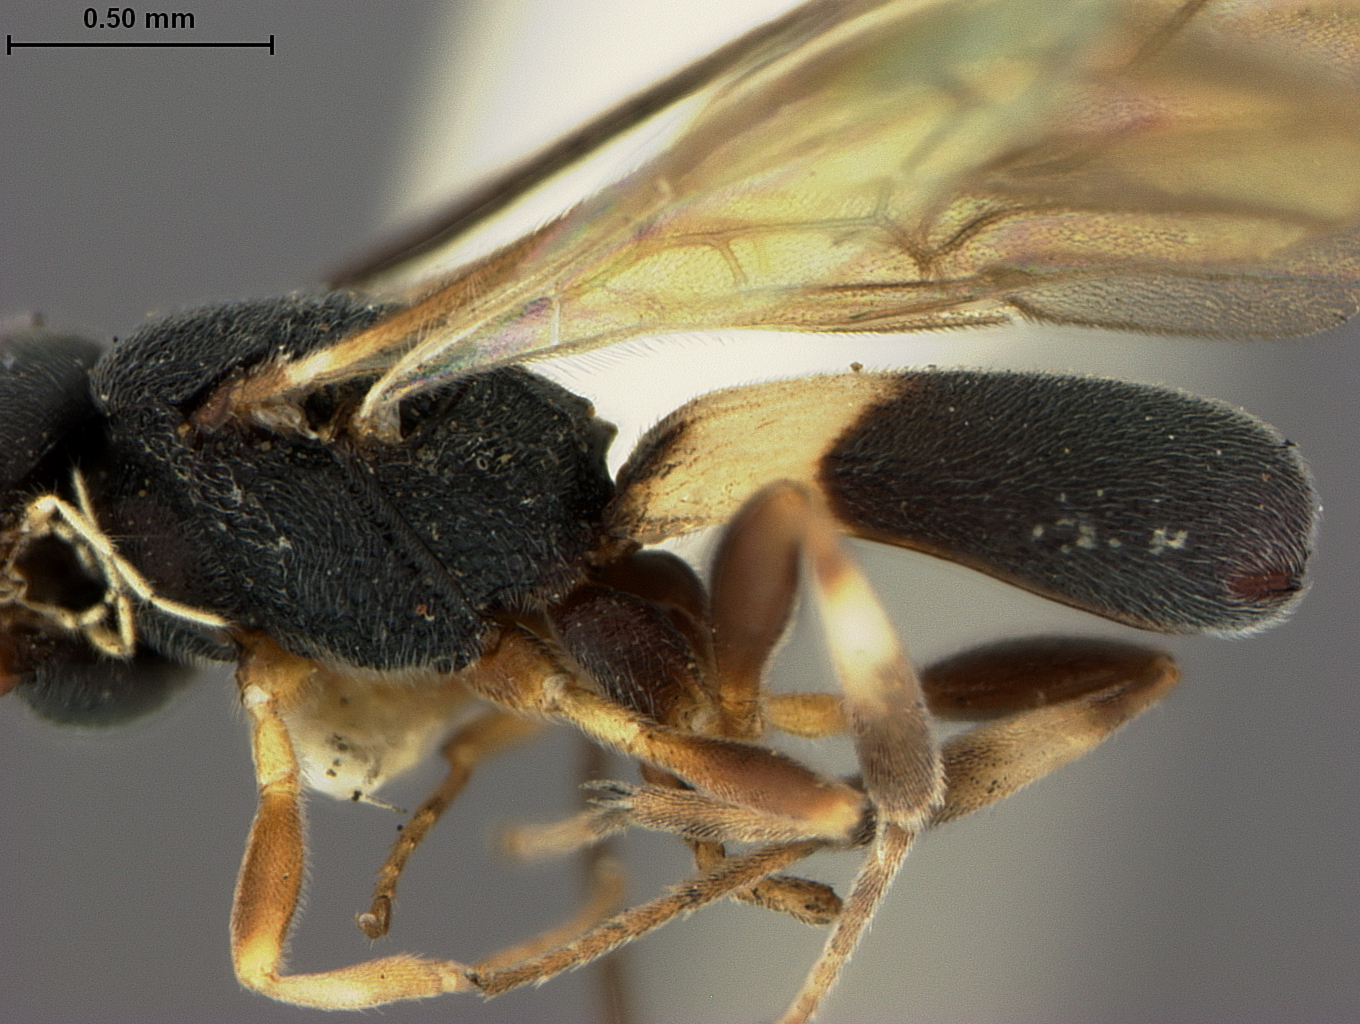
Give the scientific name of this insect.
Chelonus albicinctus
